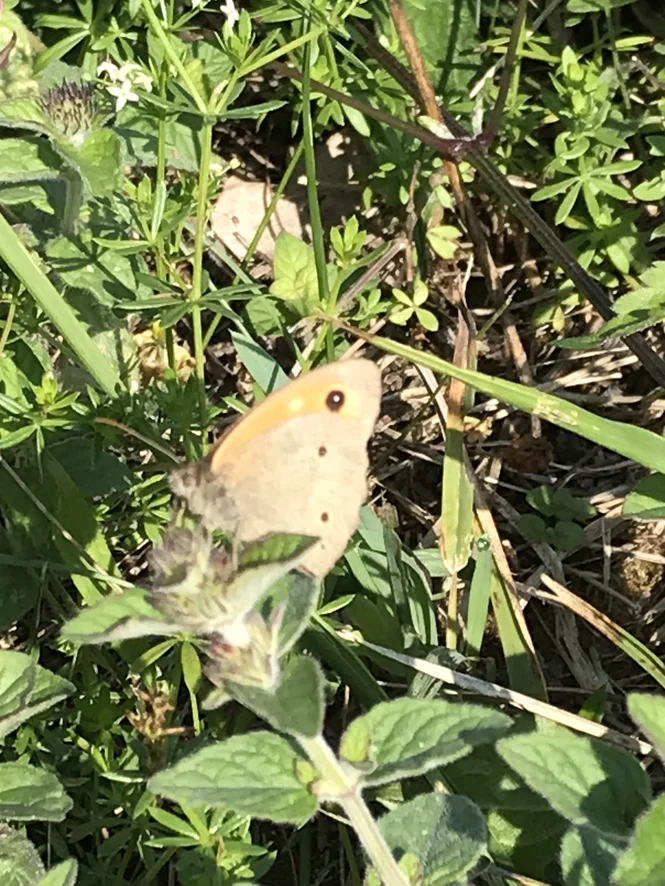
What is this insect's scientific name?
Maniola jurtina
